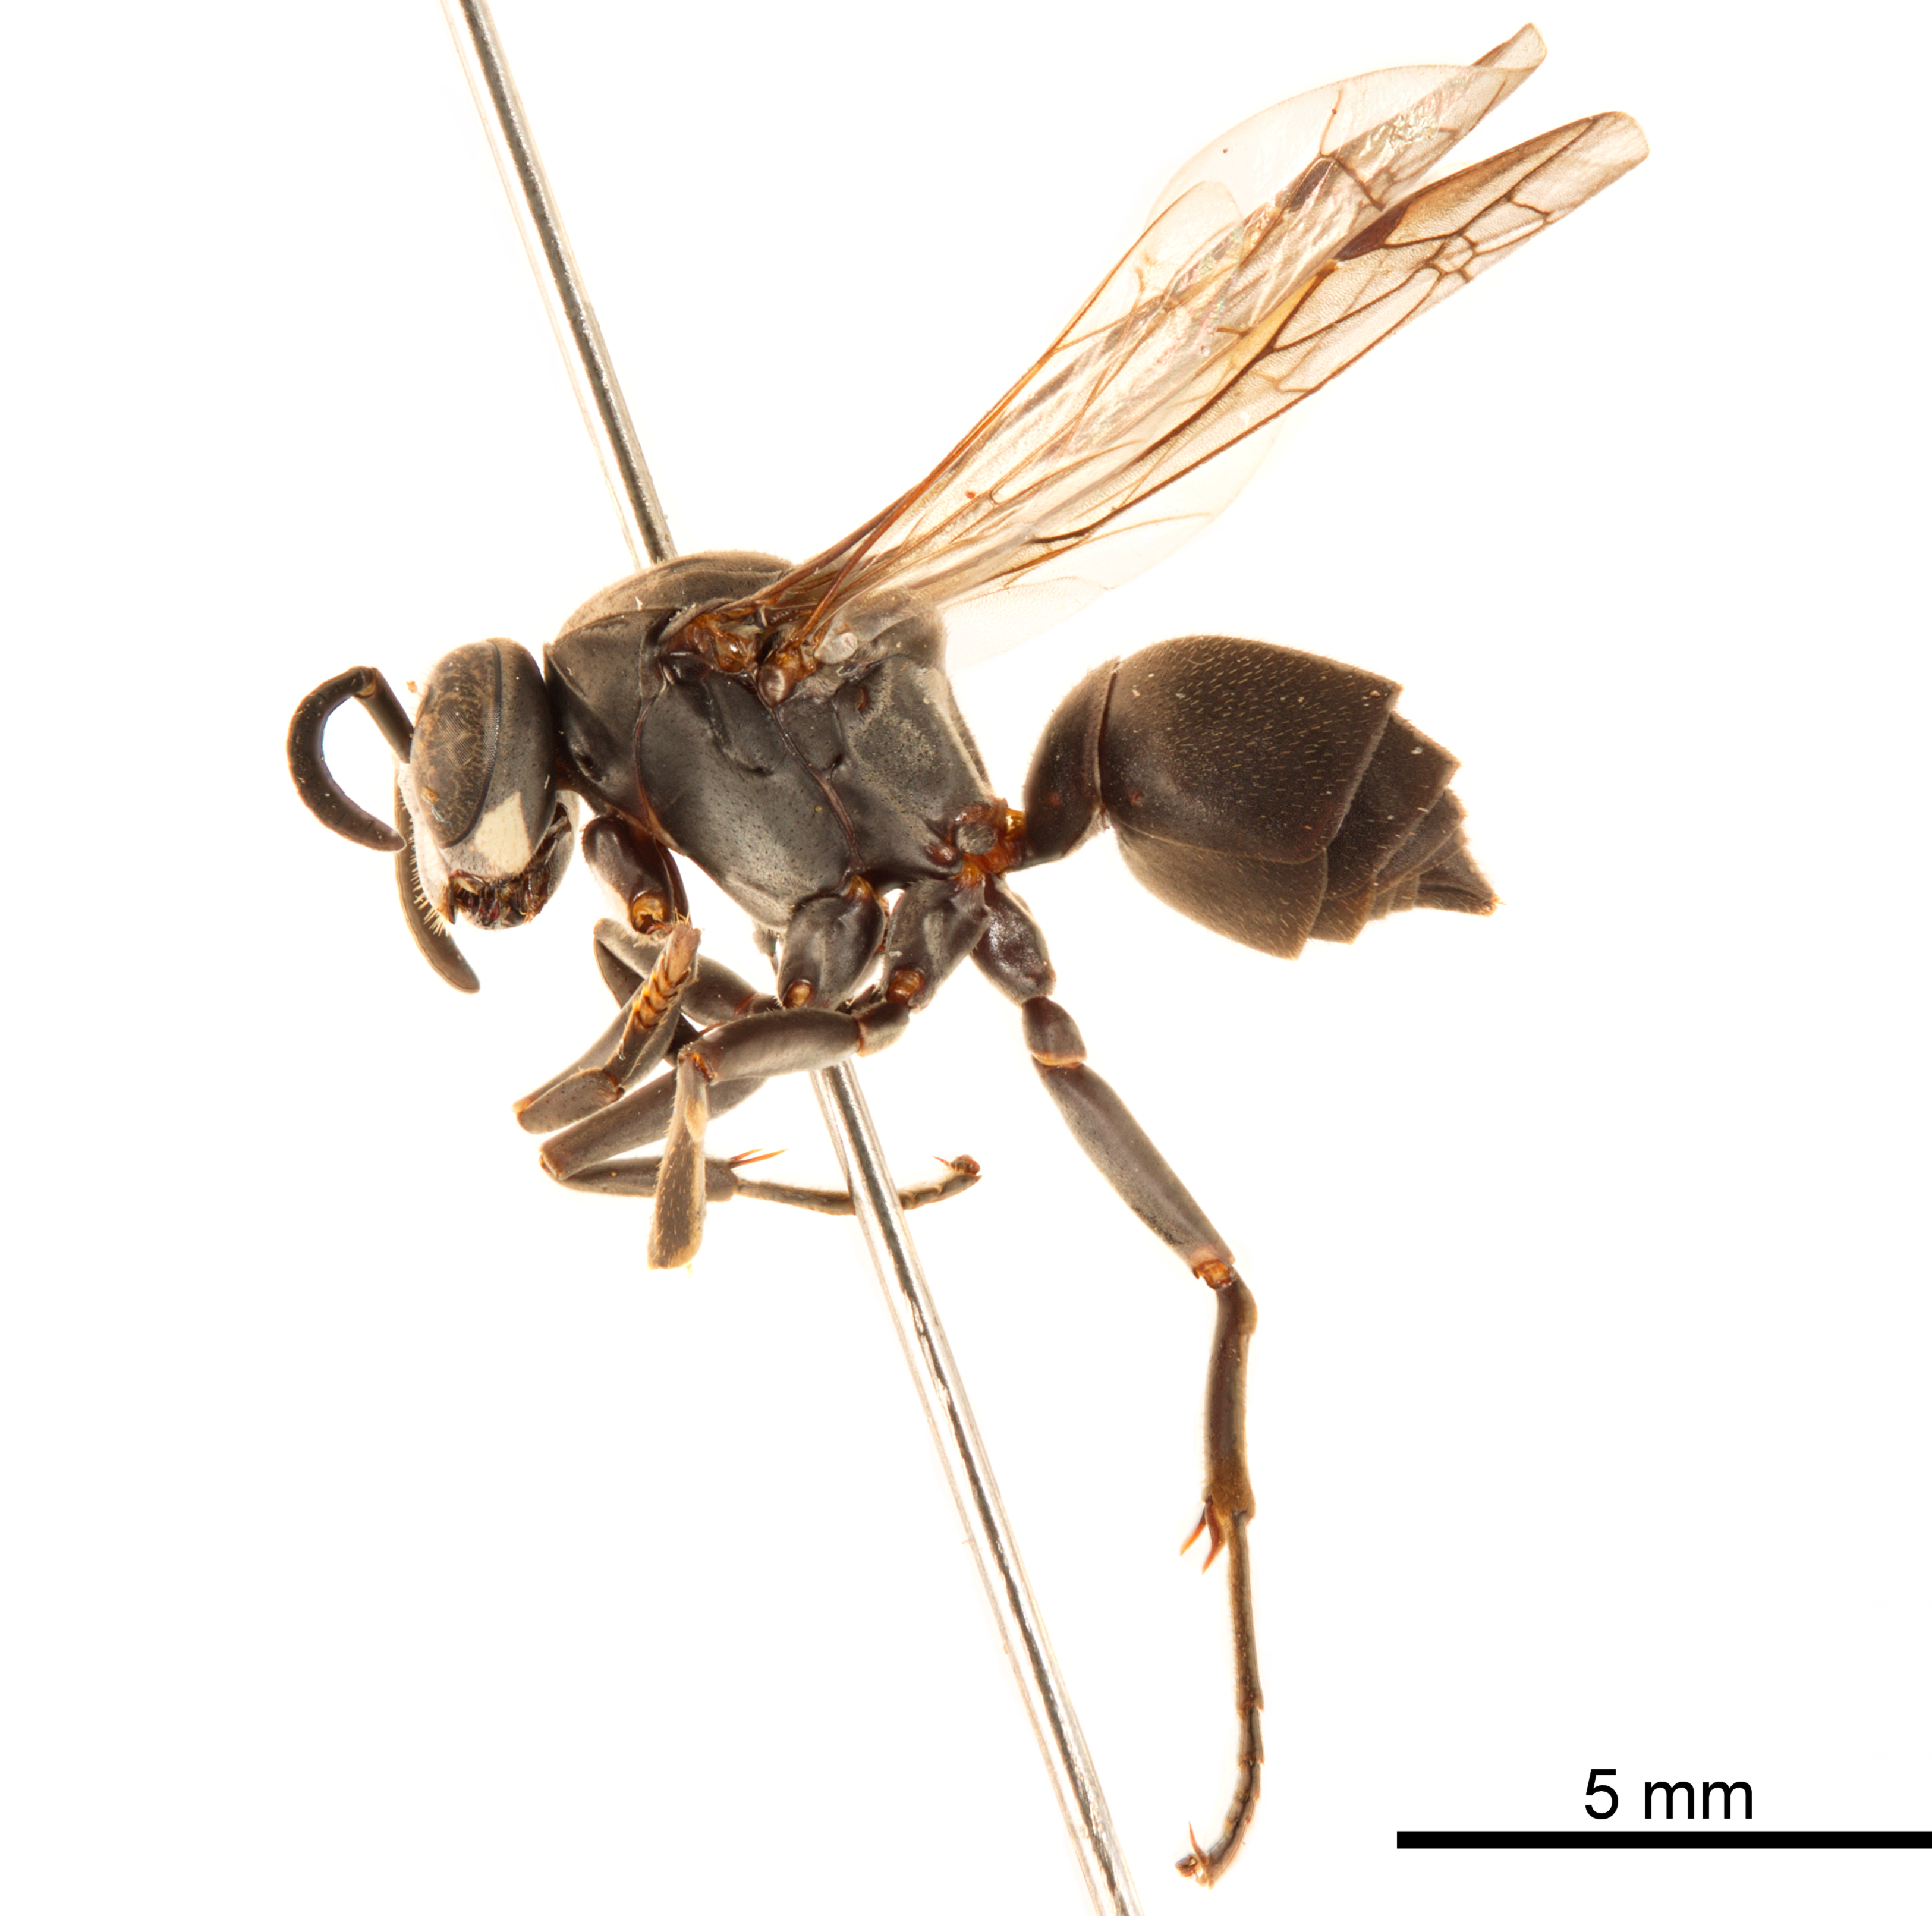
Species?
Pseudopolybia compressa
